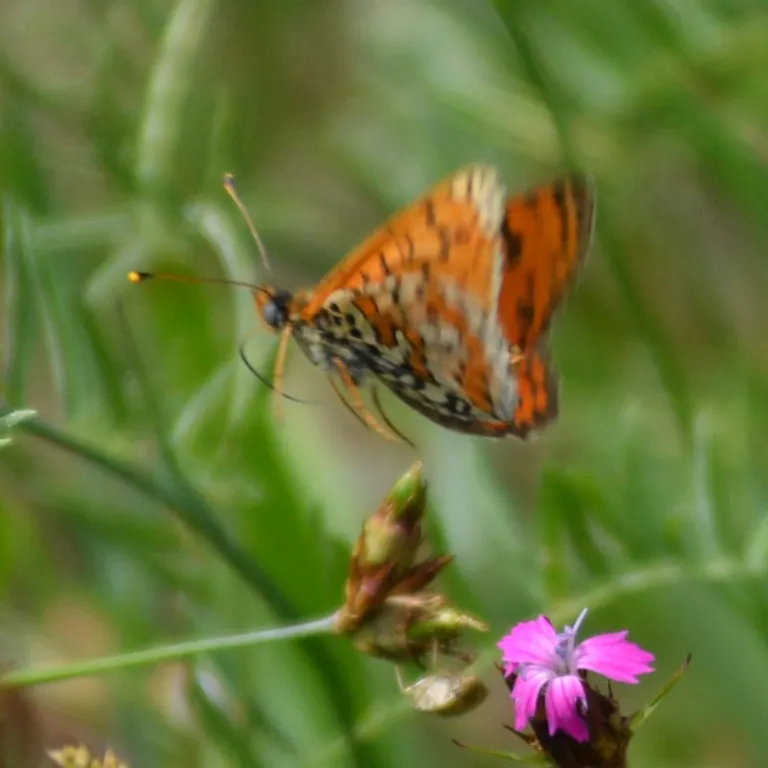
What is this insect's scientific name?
Melitaea didyma
